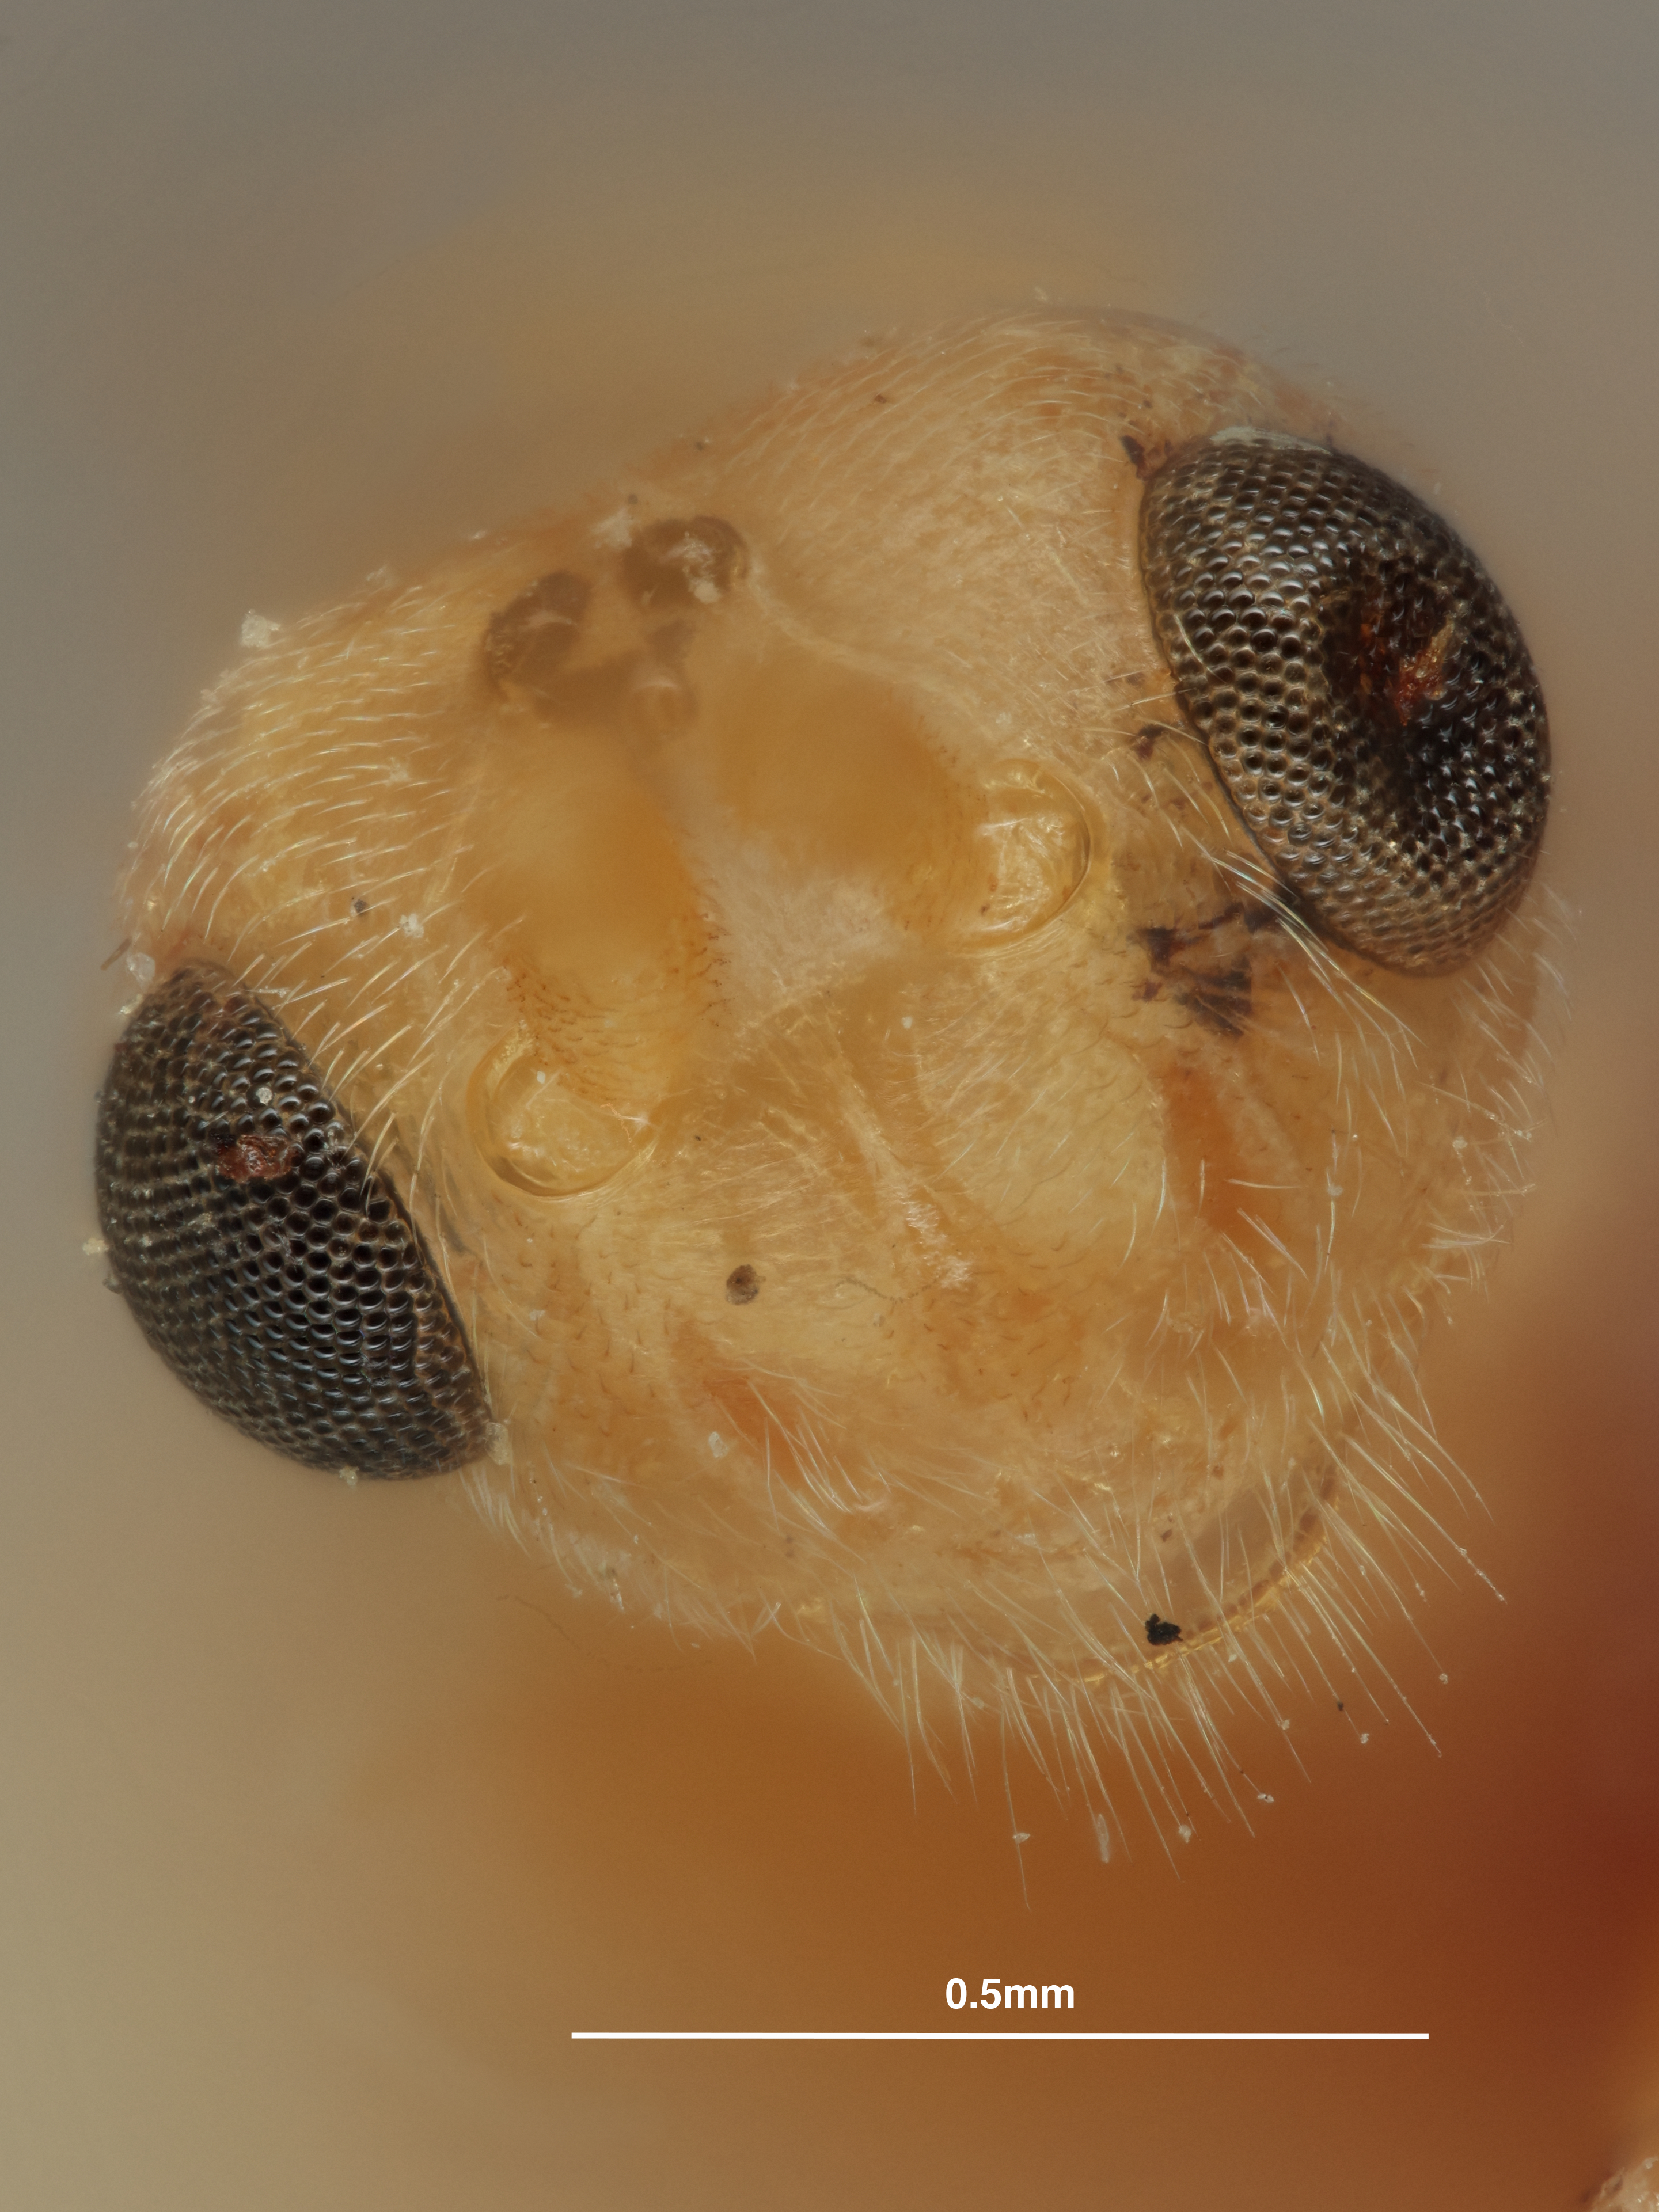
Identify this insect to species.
Phanerotomella flava
